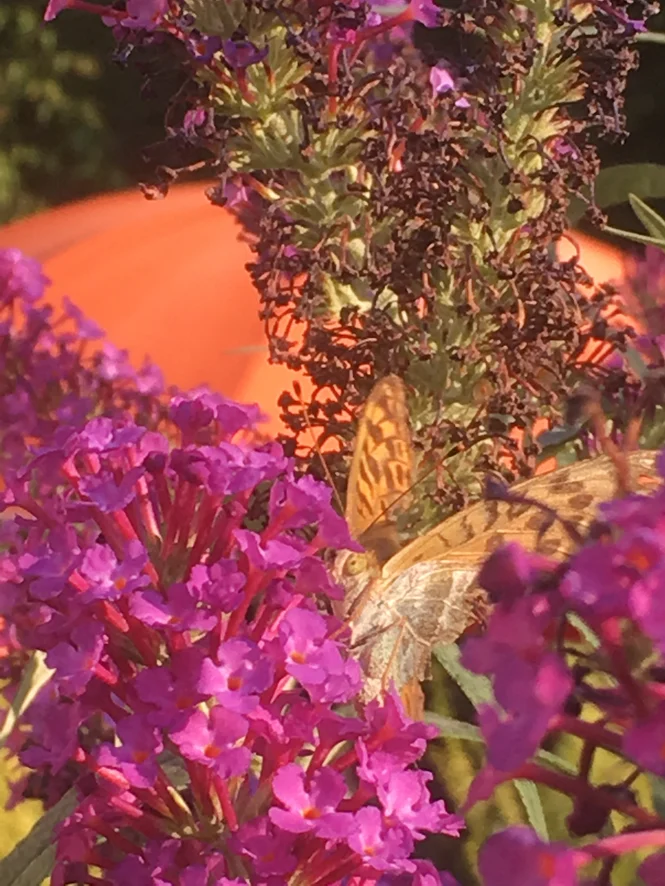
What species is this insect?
Argynnis paphia
